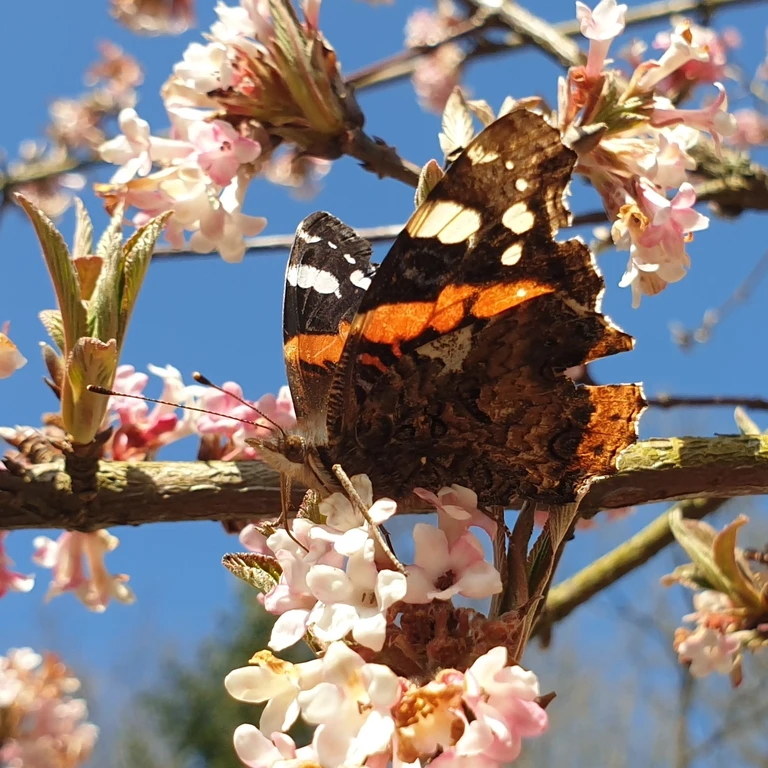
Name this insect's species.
Vanessa atalanta
